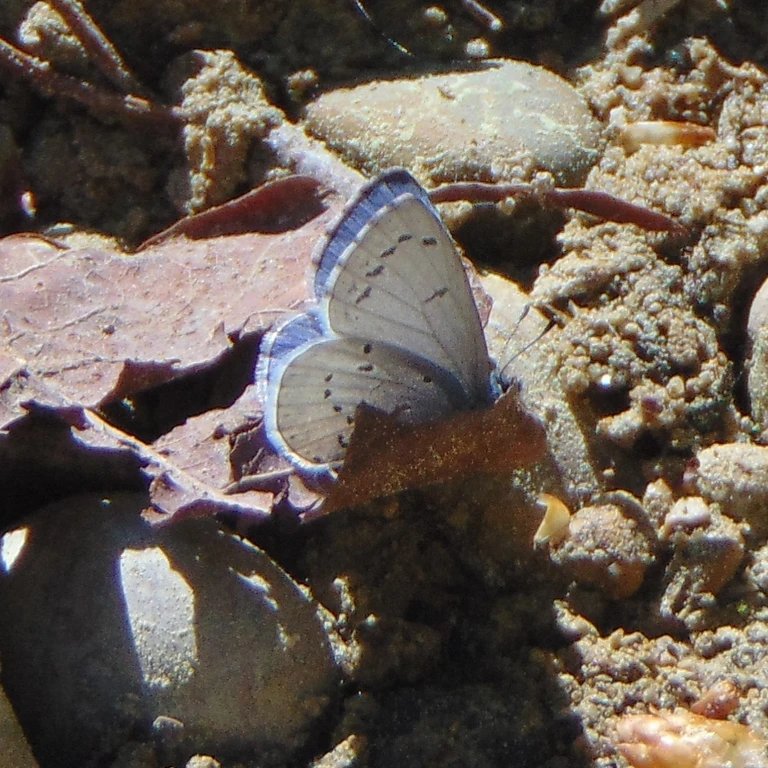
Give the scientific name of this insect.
Celastrina argiolus
